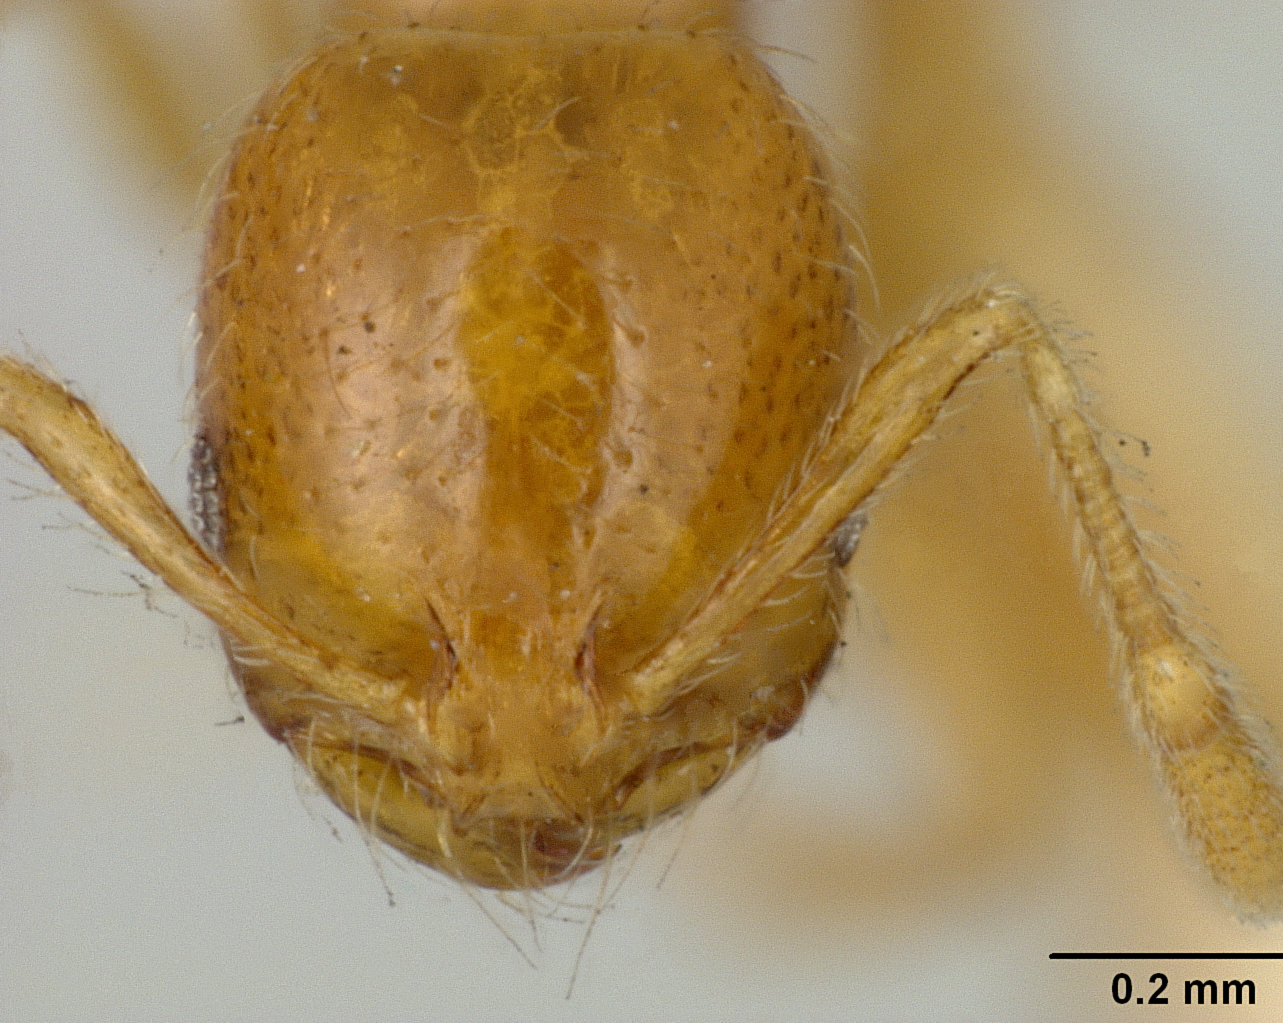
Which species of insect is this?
Solenopsis globularia
